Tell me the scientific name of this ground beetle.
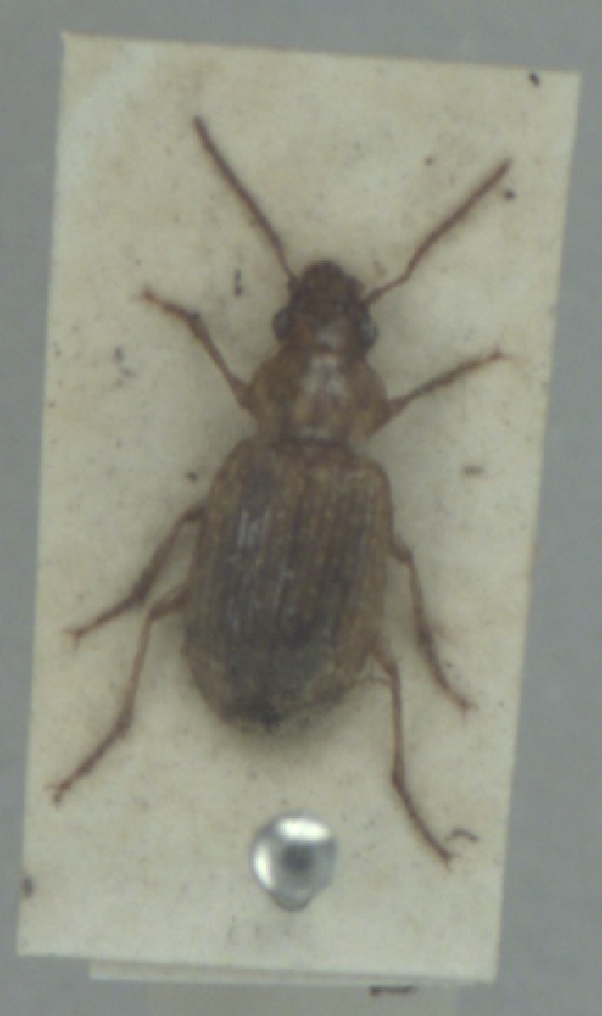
Dicheirotrichus obsoletus
